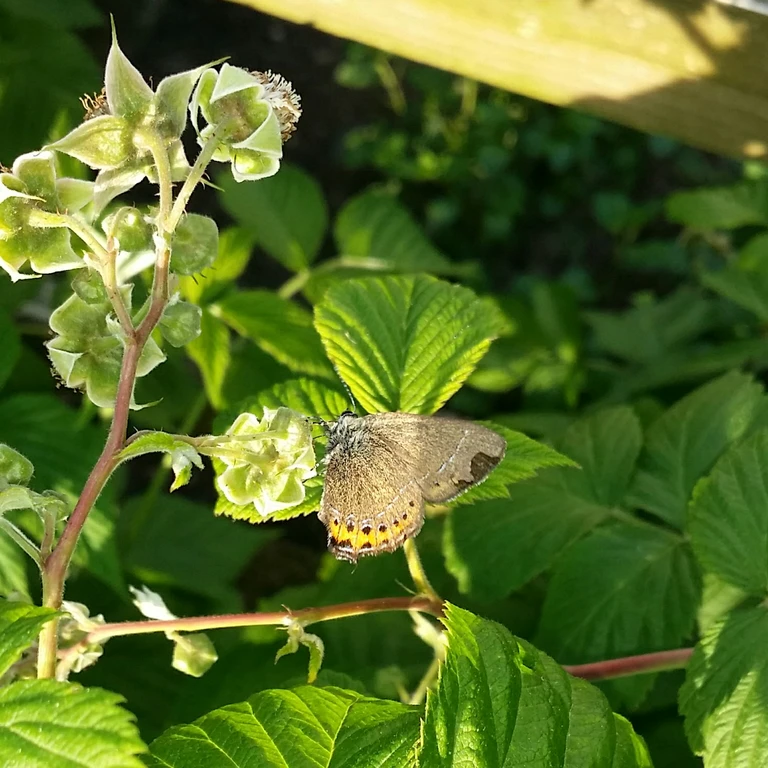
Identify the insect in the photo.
Satyrium pruni (also Fixsenia pruni)
